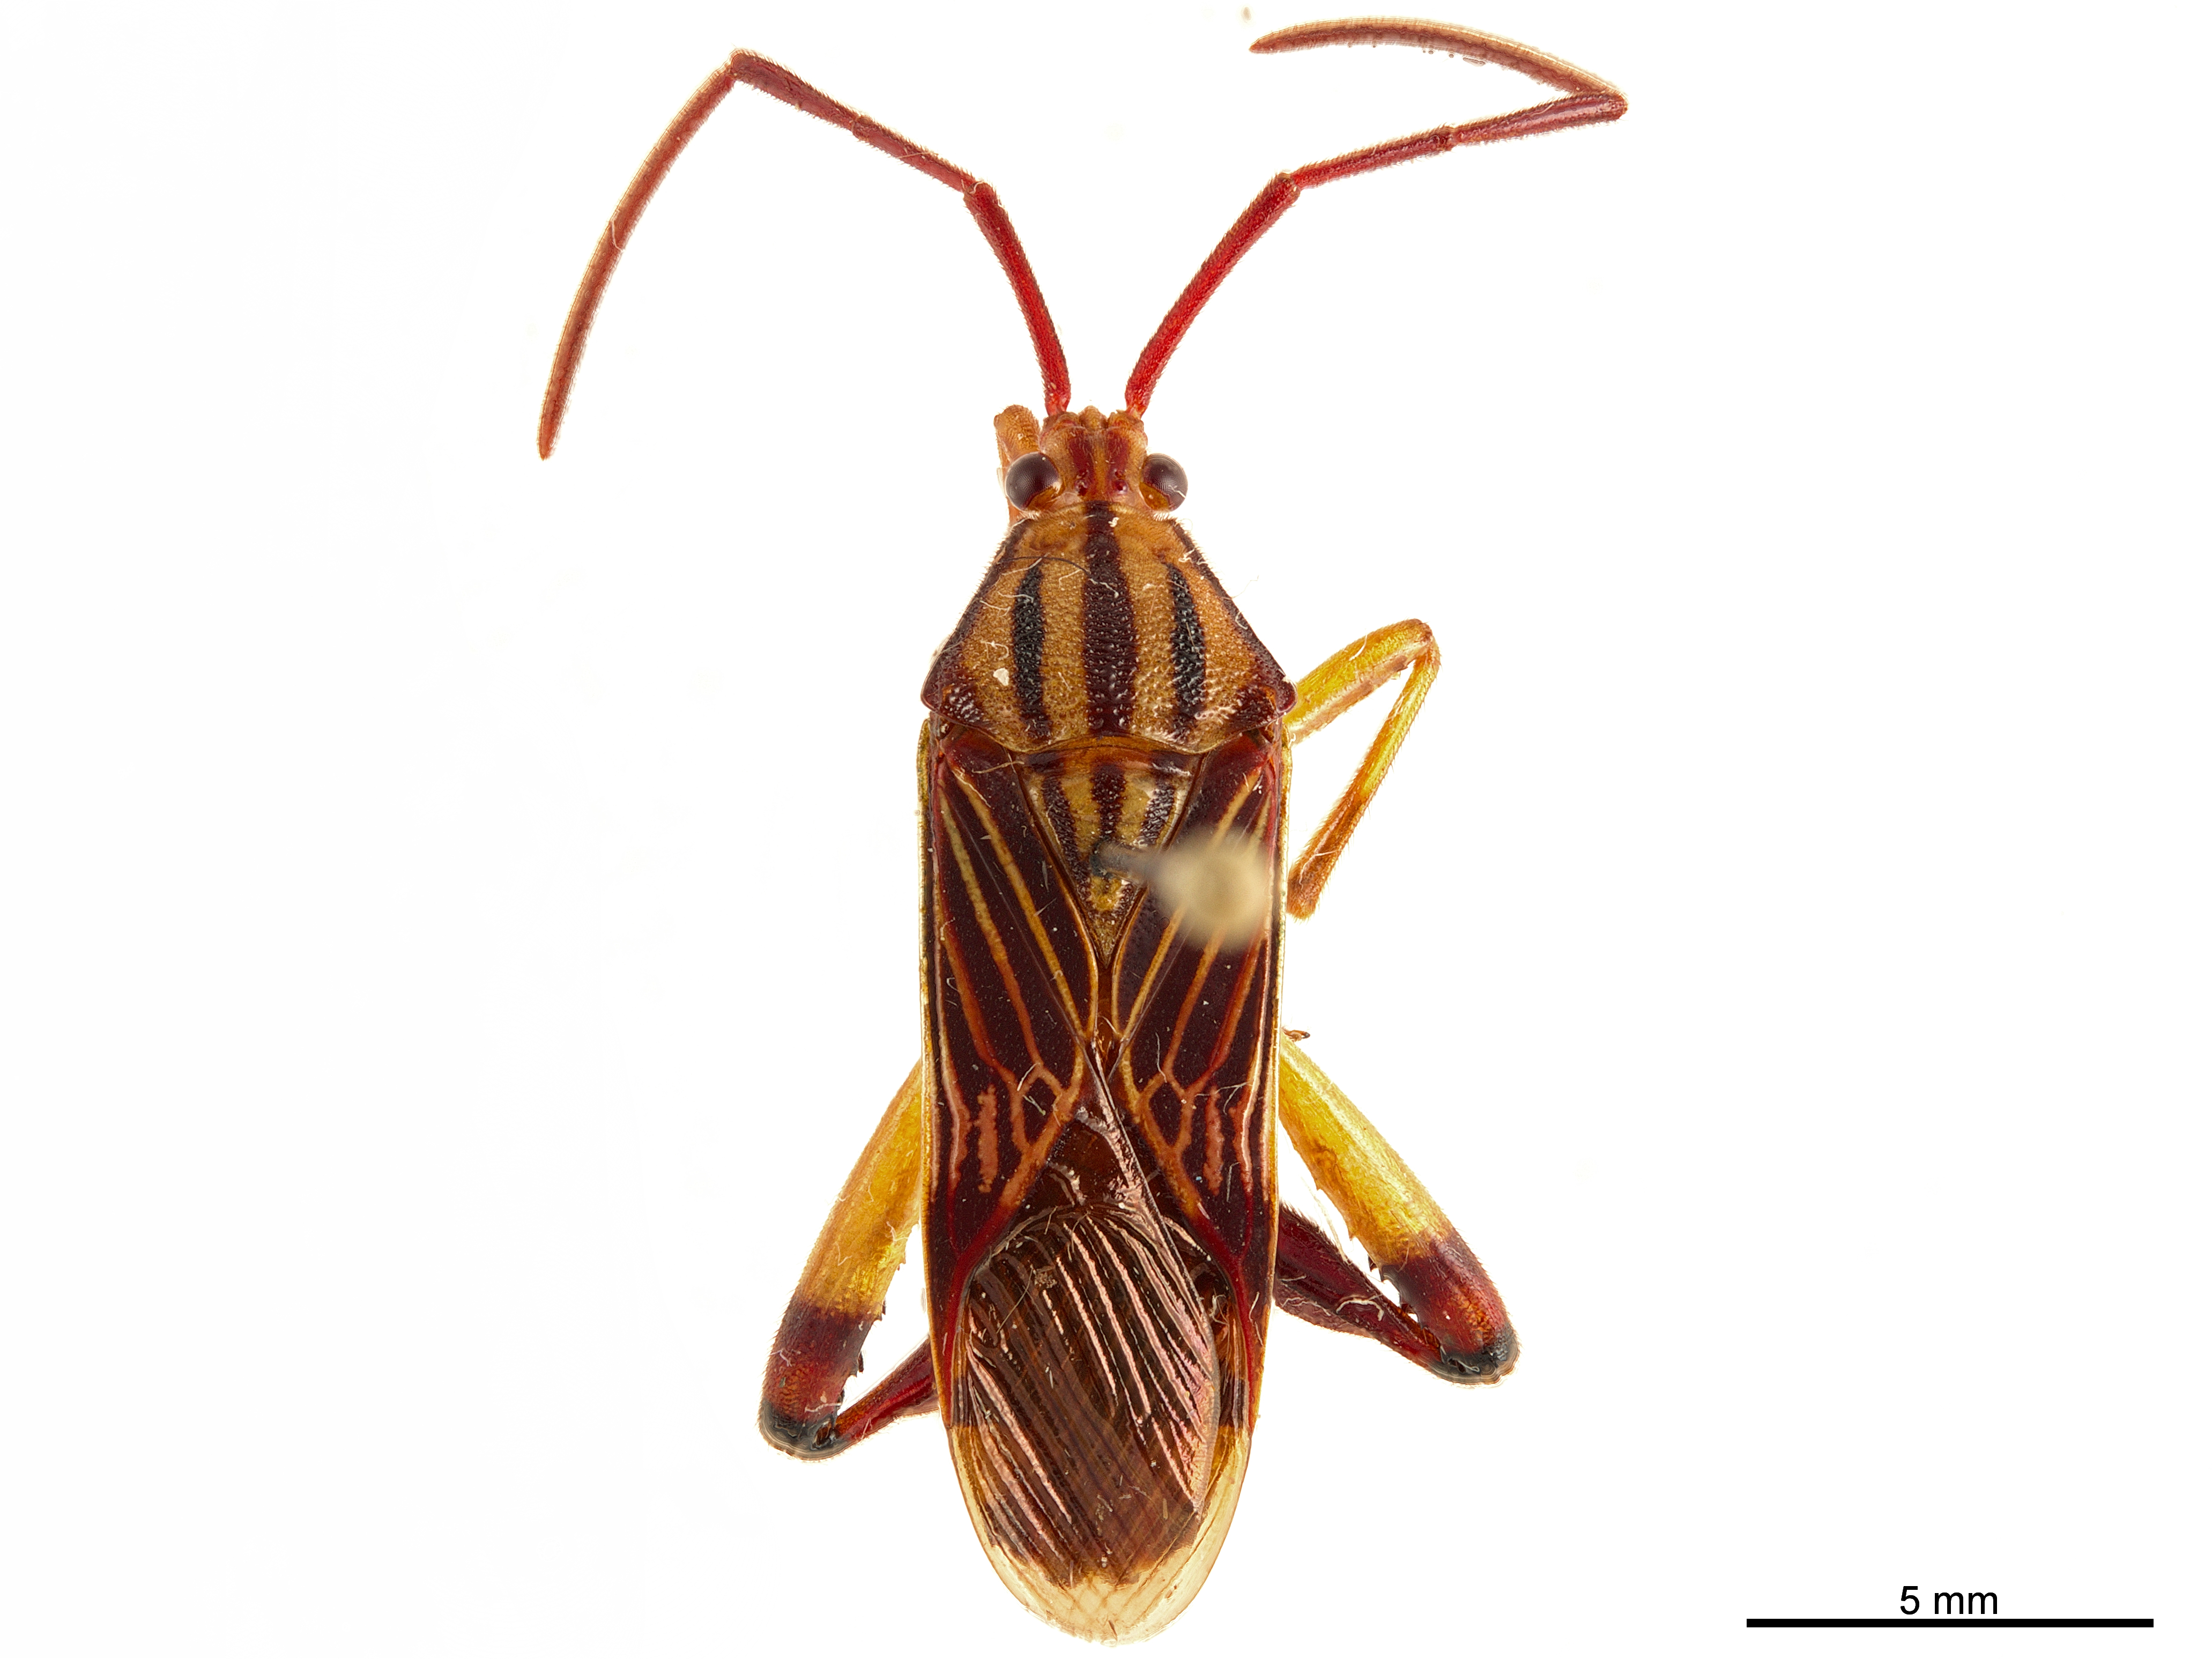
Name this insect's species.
Melucha quinquelineata
